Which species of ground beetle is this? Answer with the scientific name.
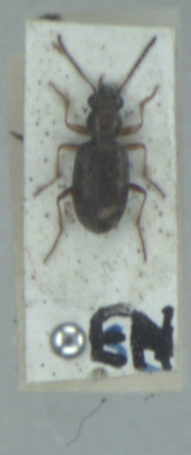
Asaphidion pallipes
